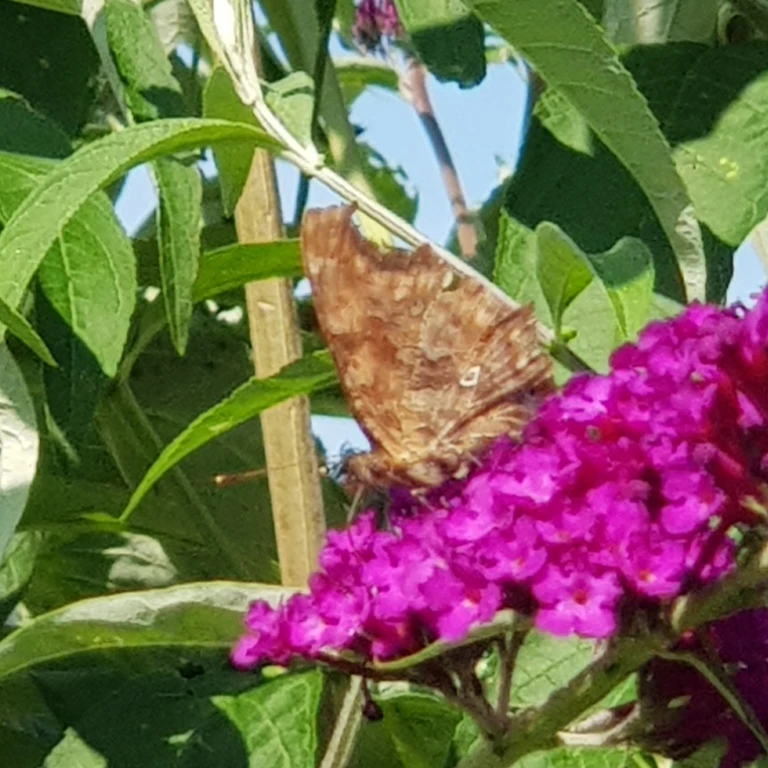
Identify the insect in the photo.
Polygonia c-album
